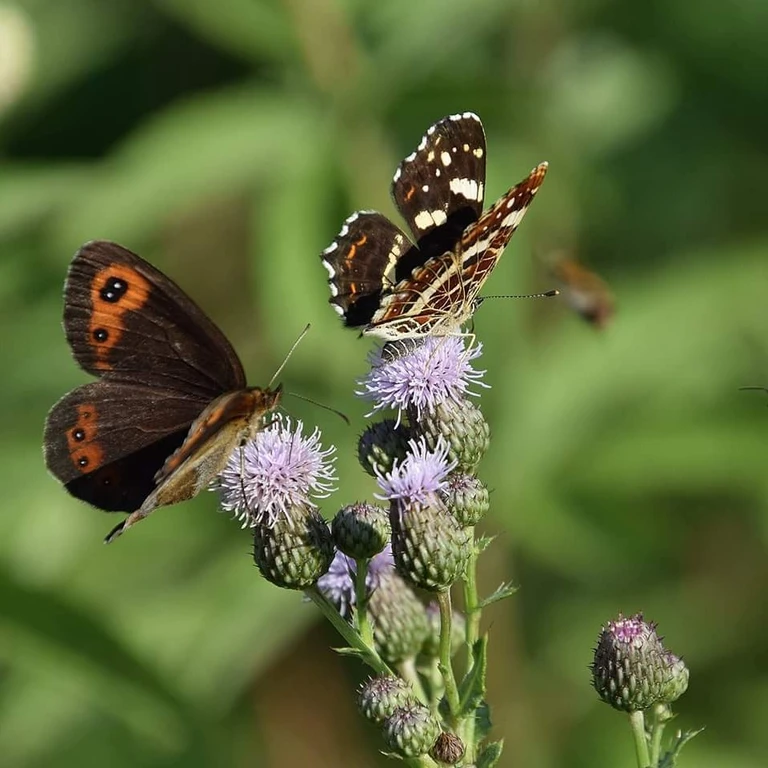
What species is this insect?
Araschnia levana
